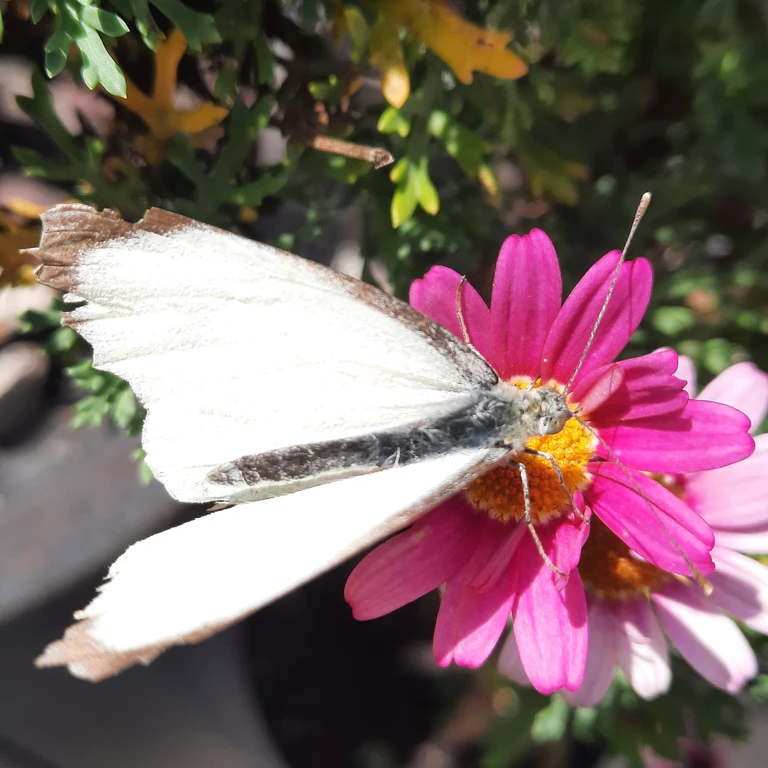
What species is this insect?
Pieris brassicae
